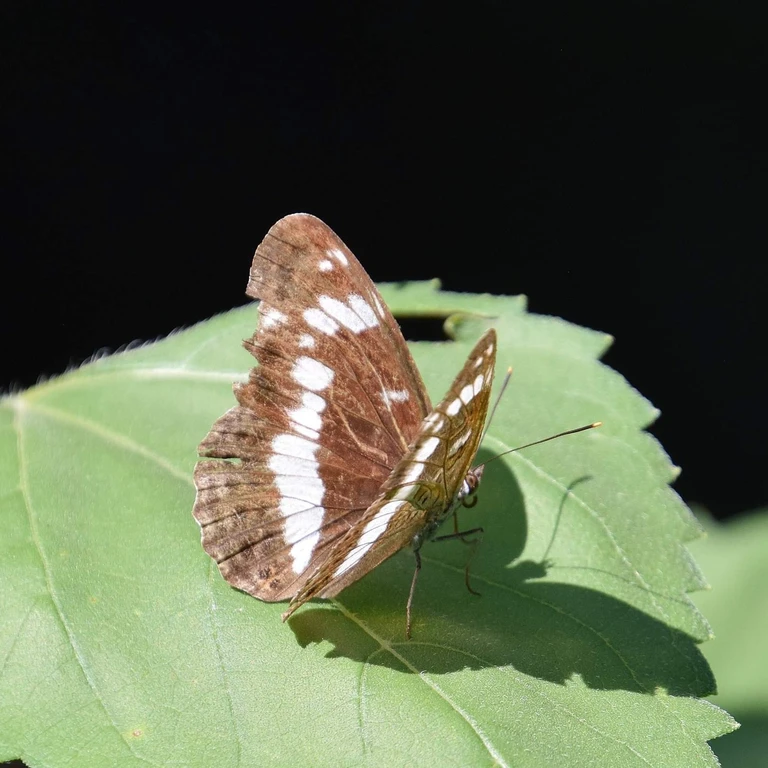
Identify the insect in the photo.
Limenitis camilla (also Ladoga camilla)
